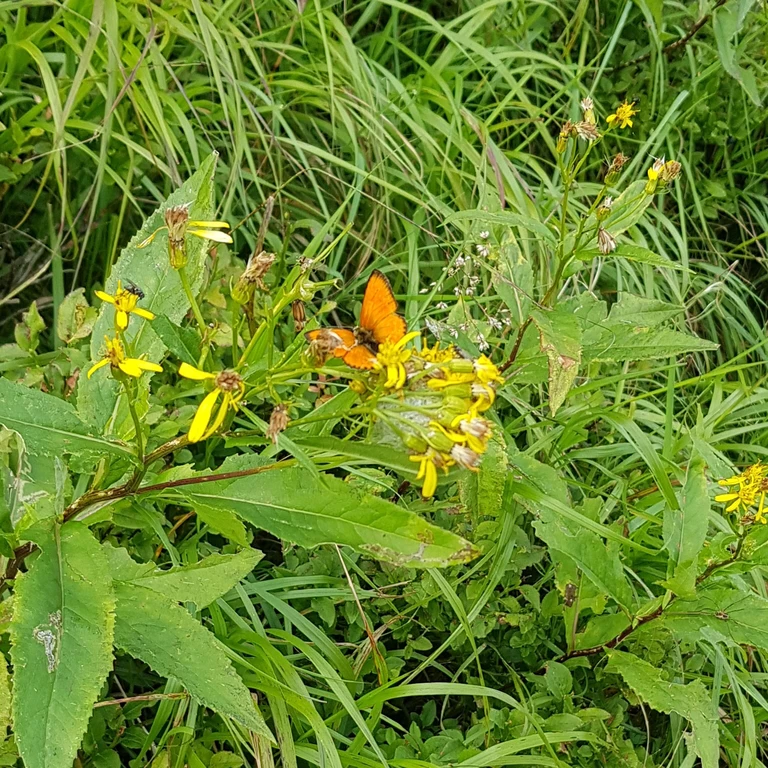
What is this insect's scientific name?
Lycaena virgaureae
